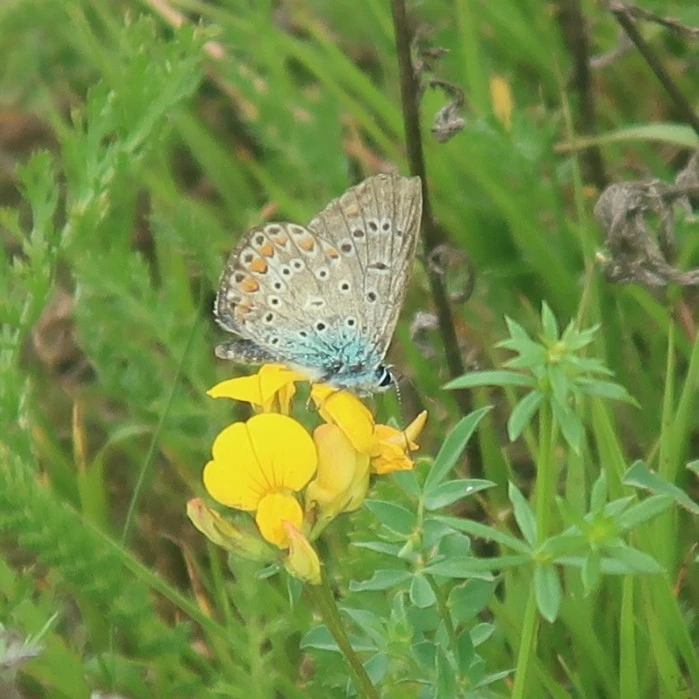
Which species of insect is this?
Polyommatus icarus
